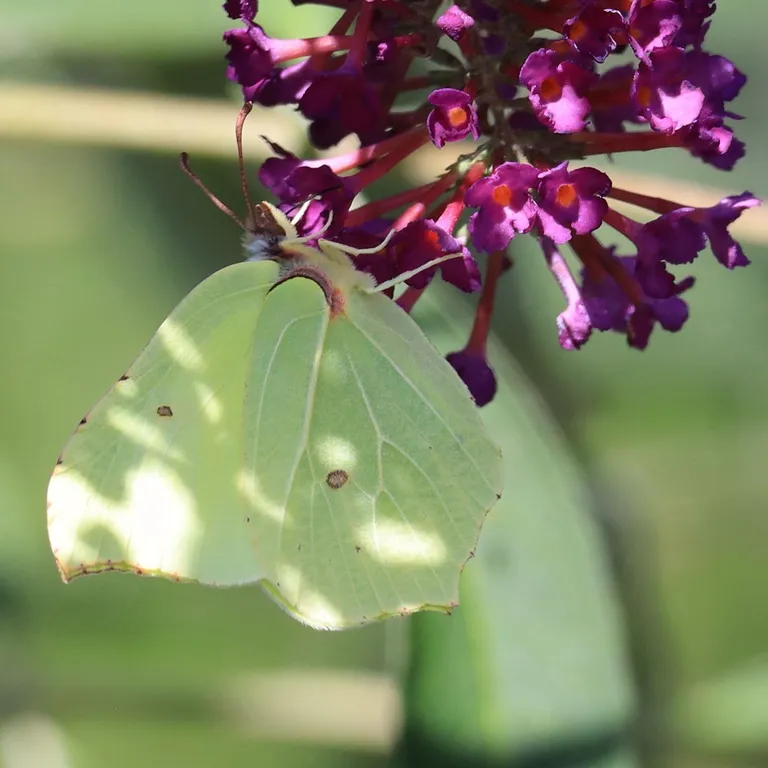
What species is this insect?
Gonepteryx rhamni
